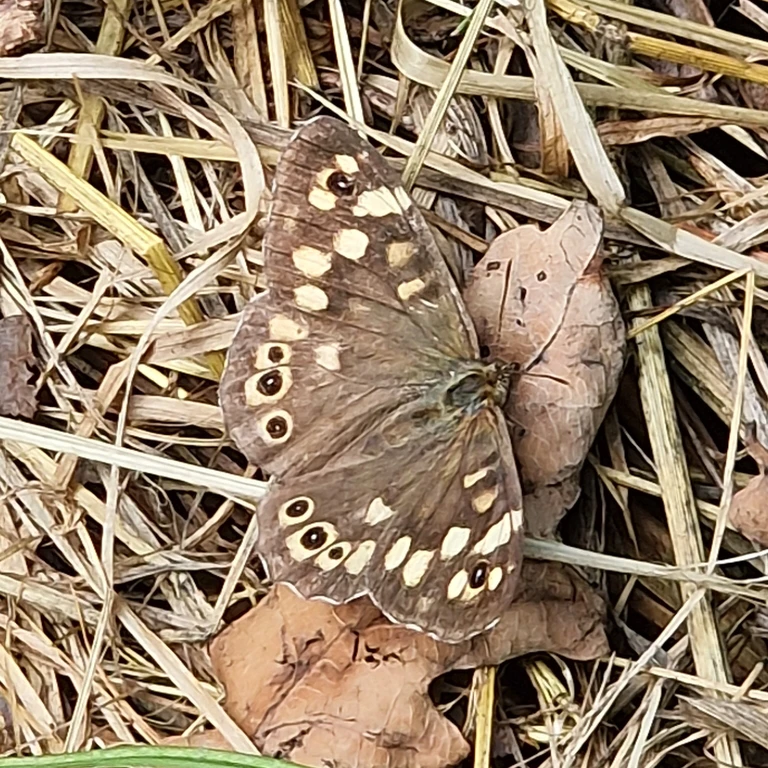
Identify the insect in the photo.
Pararge aegeria
